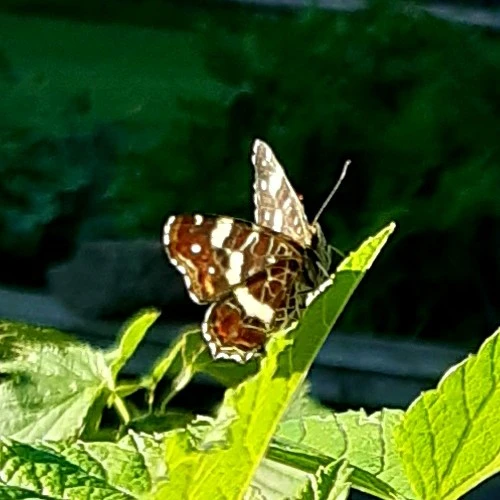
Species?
Araschnia levana
